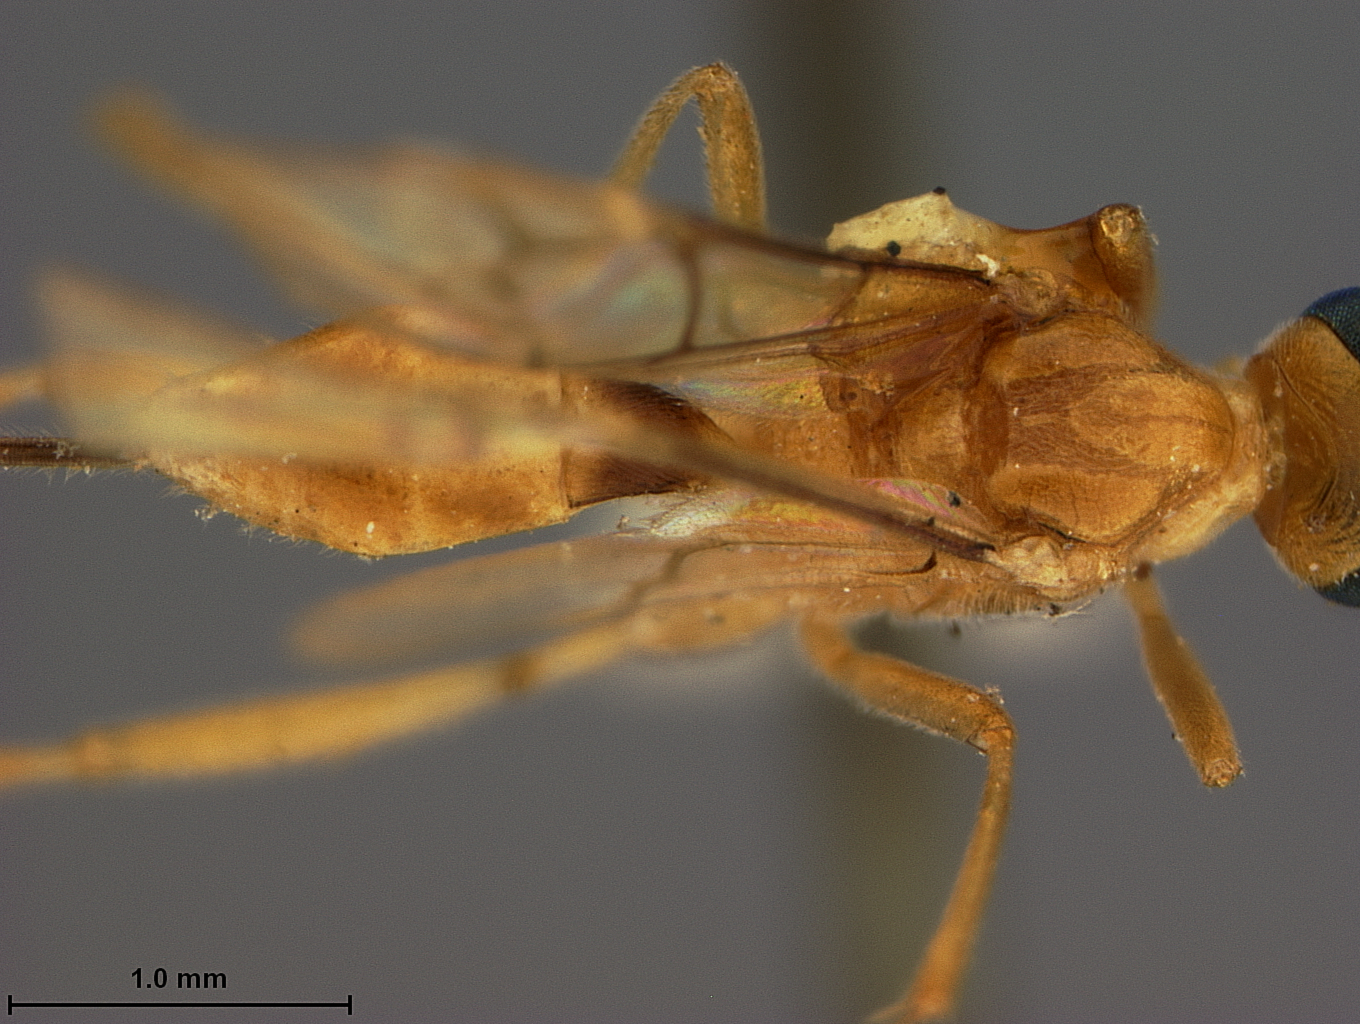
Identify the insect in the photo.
Meteorus euchromiae
